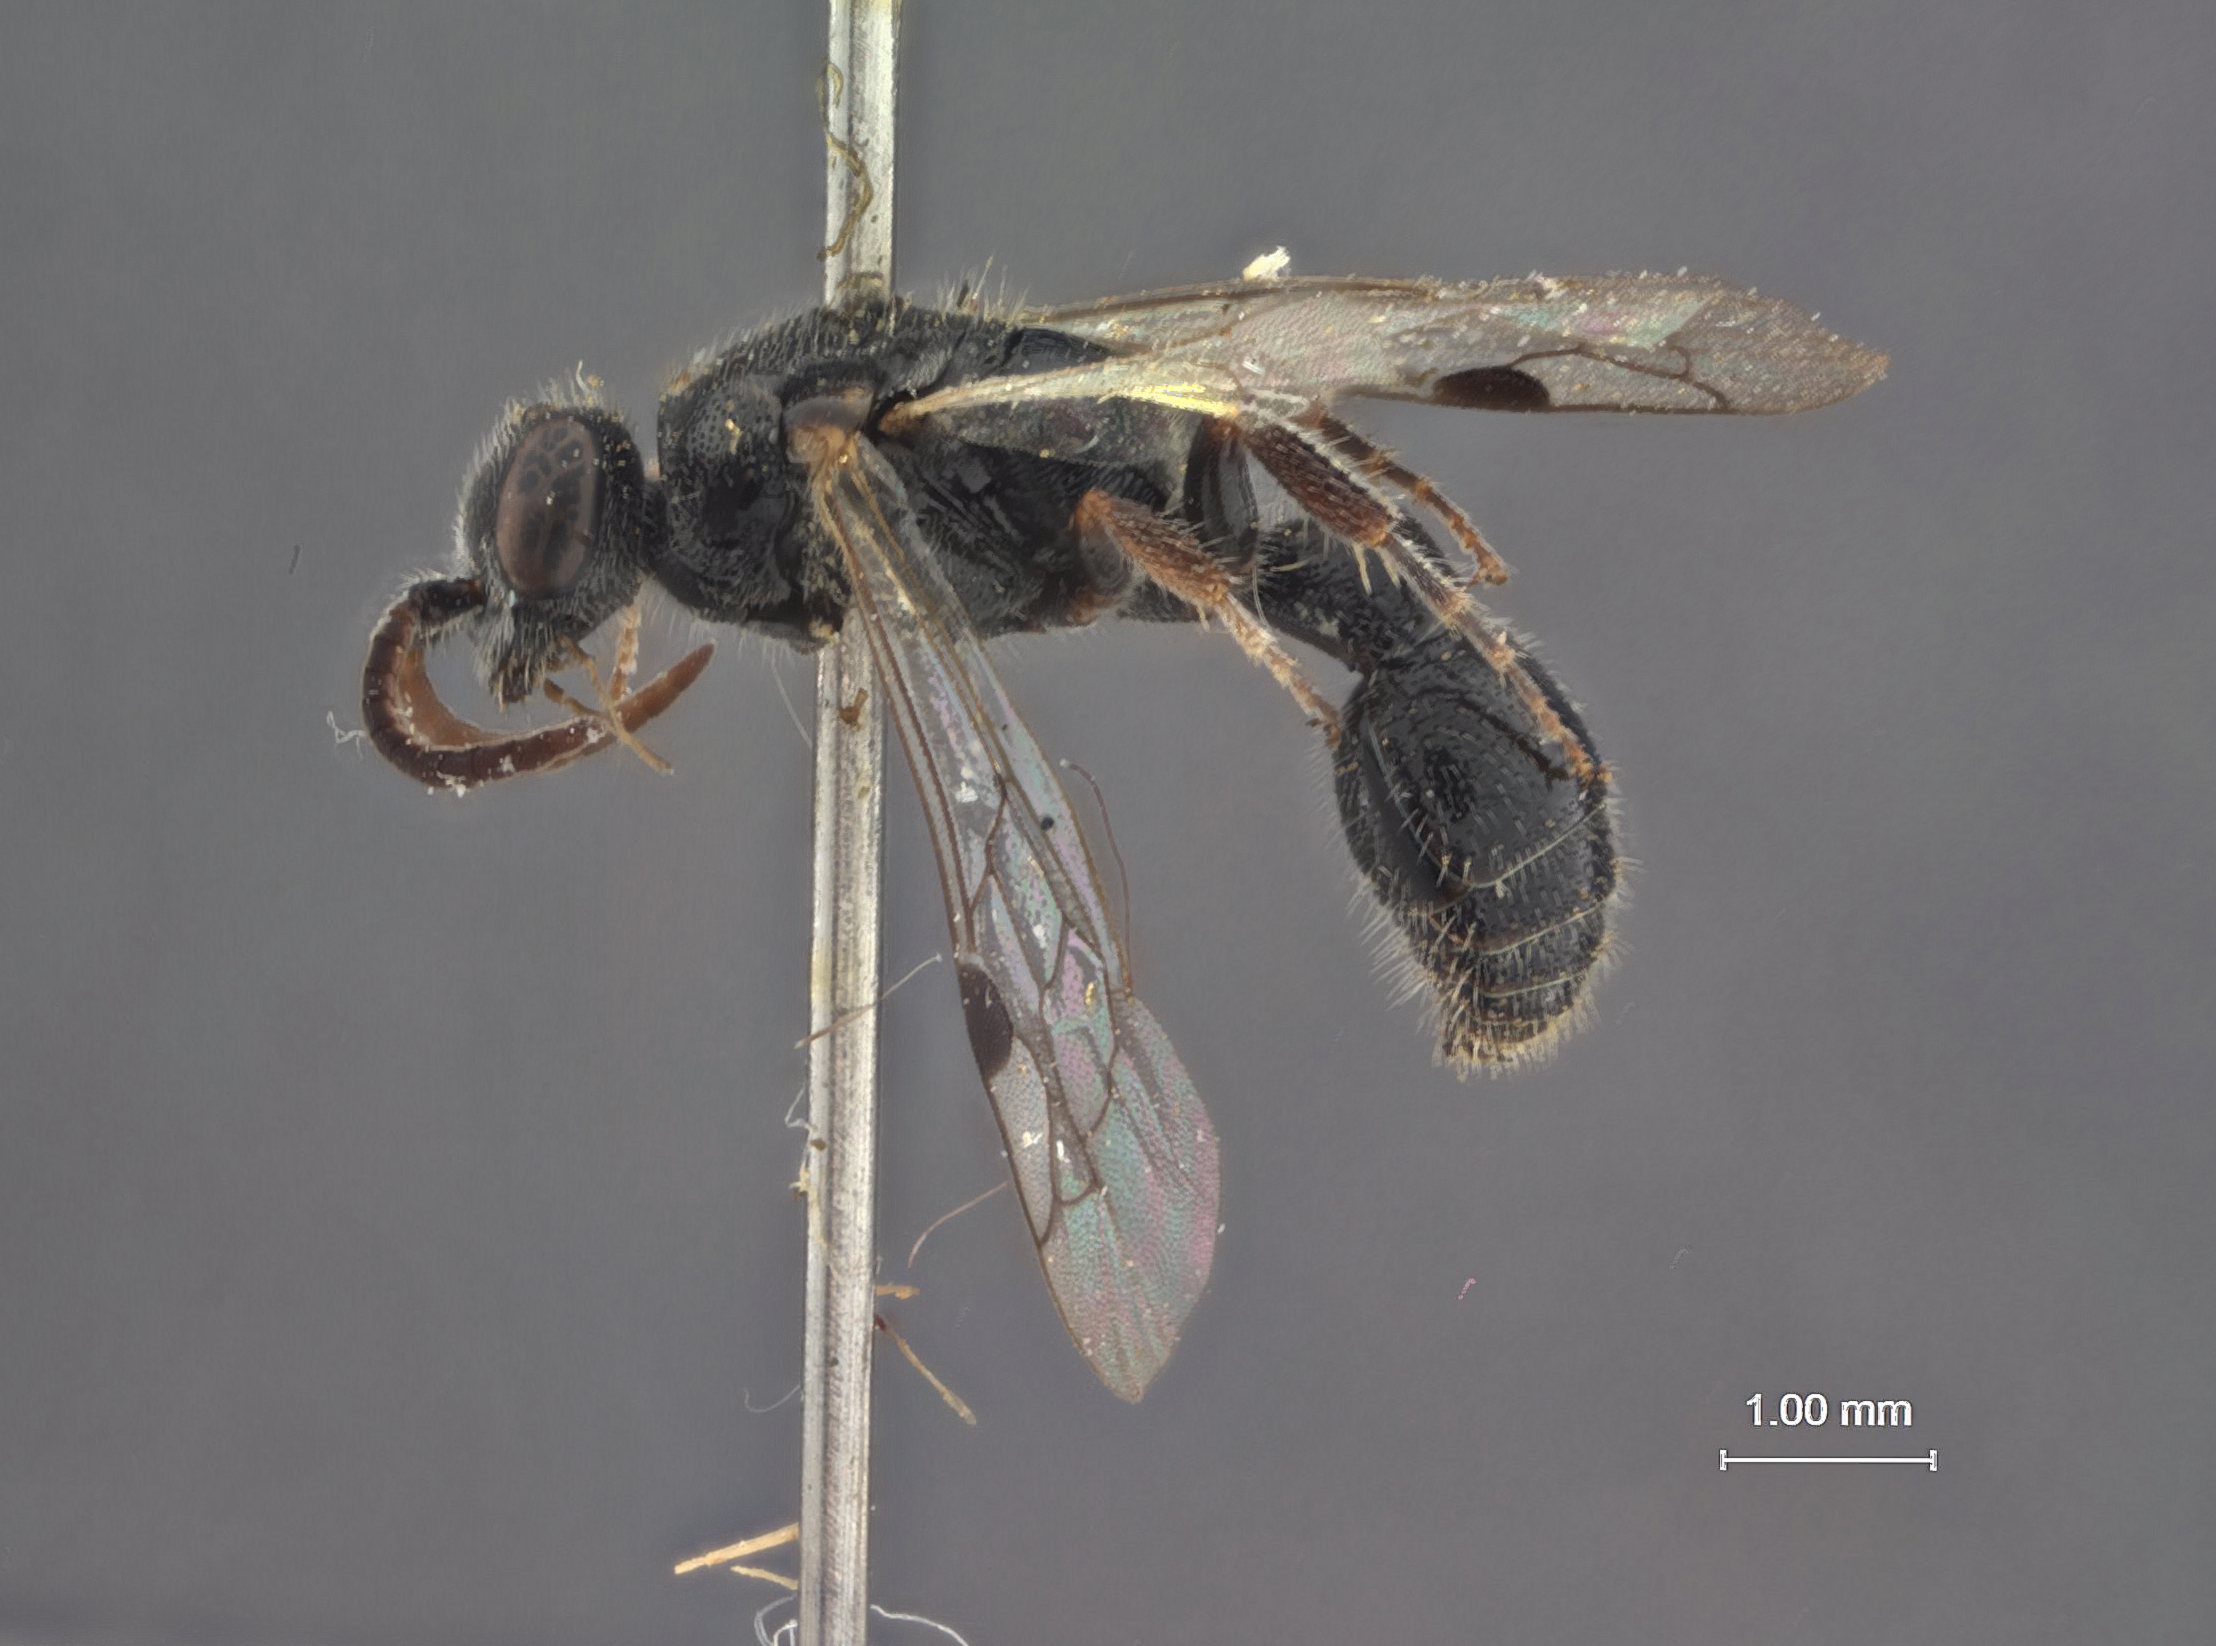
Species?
Tiphia sabroskyi
